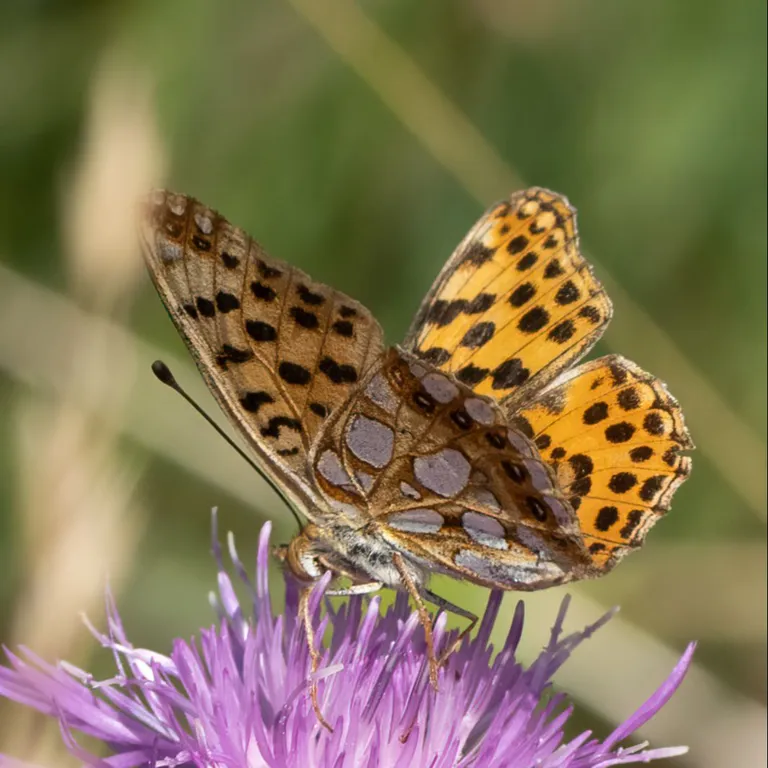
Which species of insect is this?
Issoria lathonia
